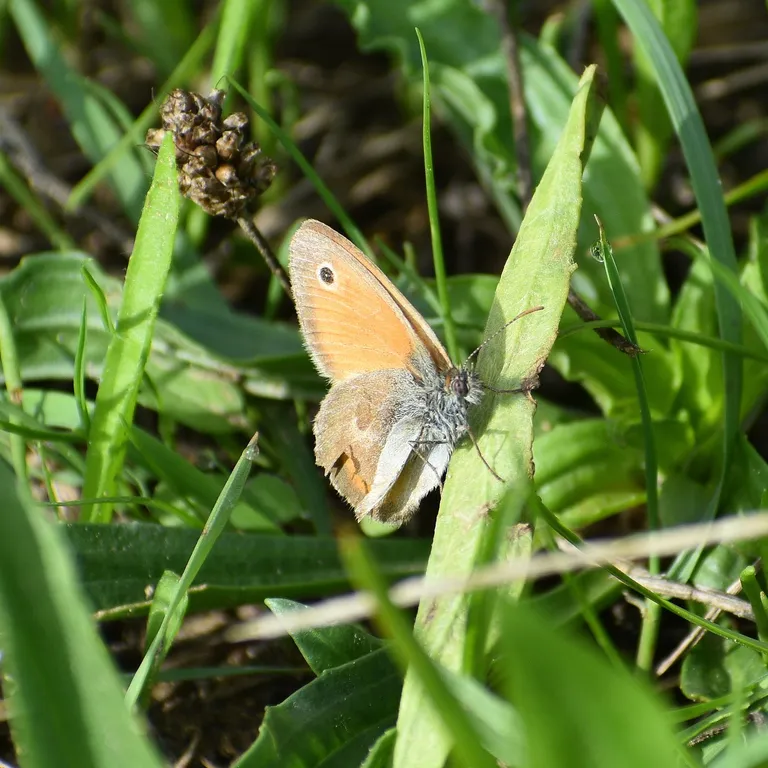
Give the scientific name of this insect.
Coenonympha pamphilus
